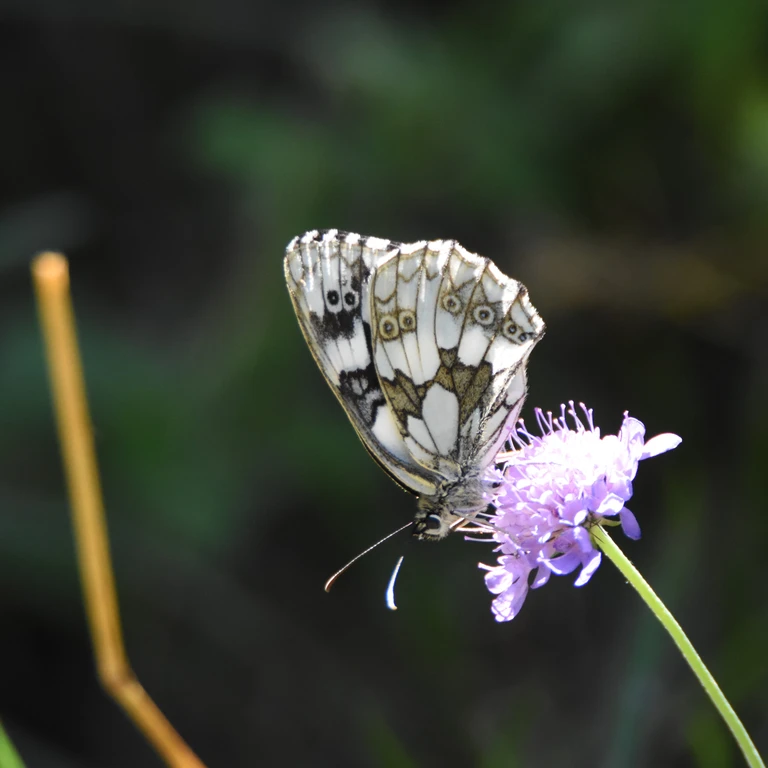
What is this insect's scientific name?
Melanargia galathea
